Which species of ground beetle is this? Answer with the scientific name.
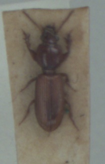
Clivina collaris
